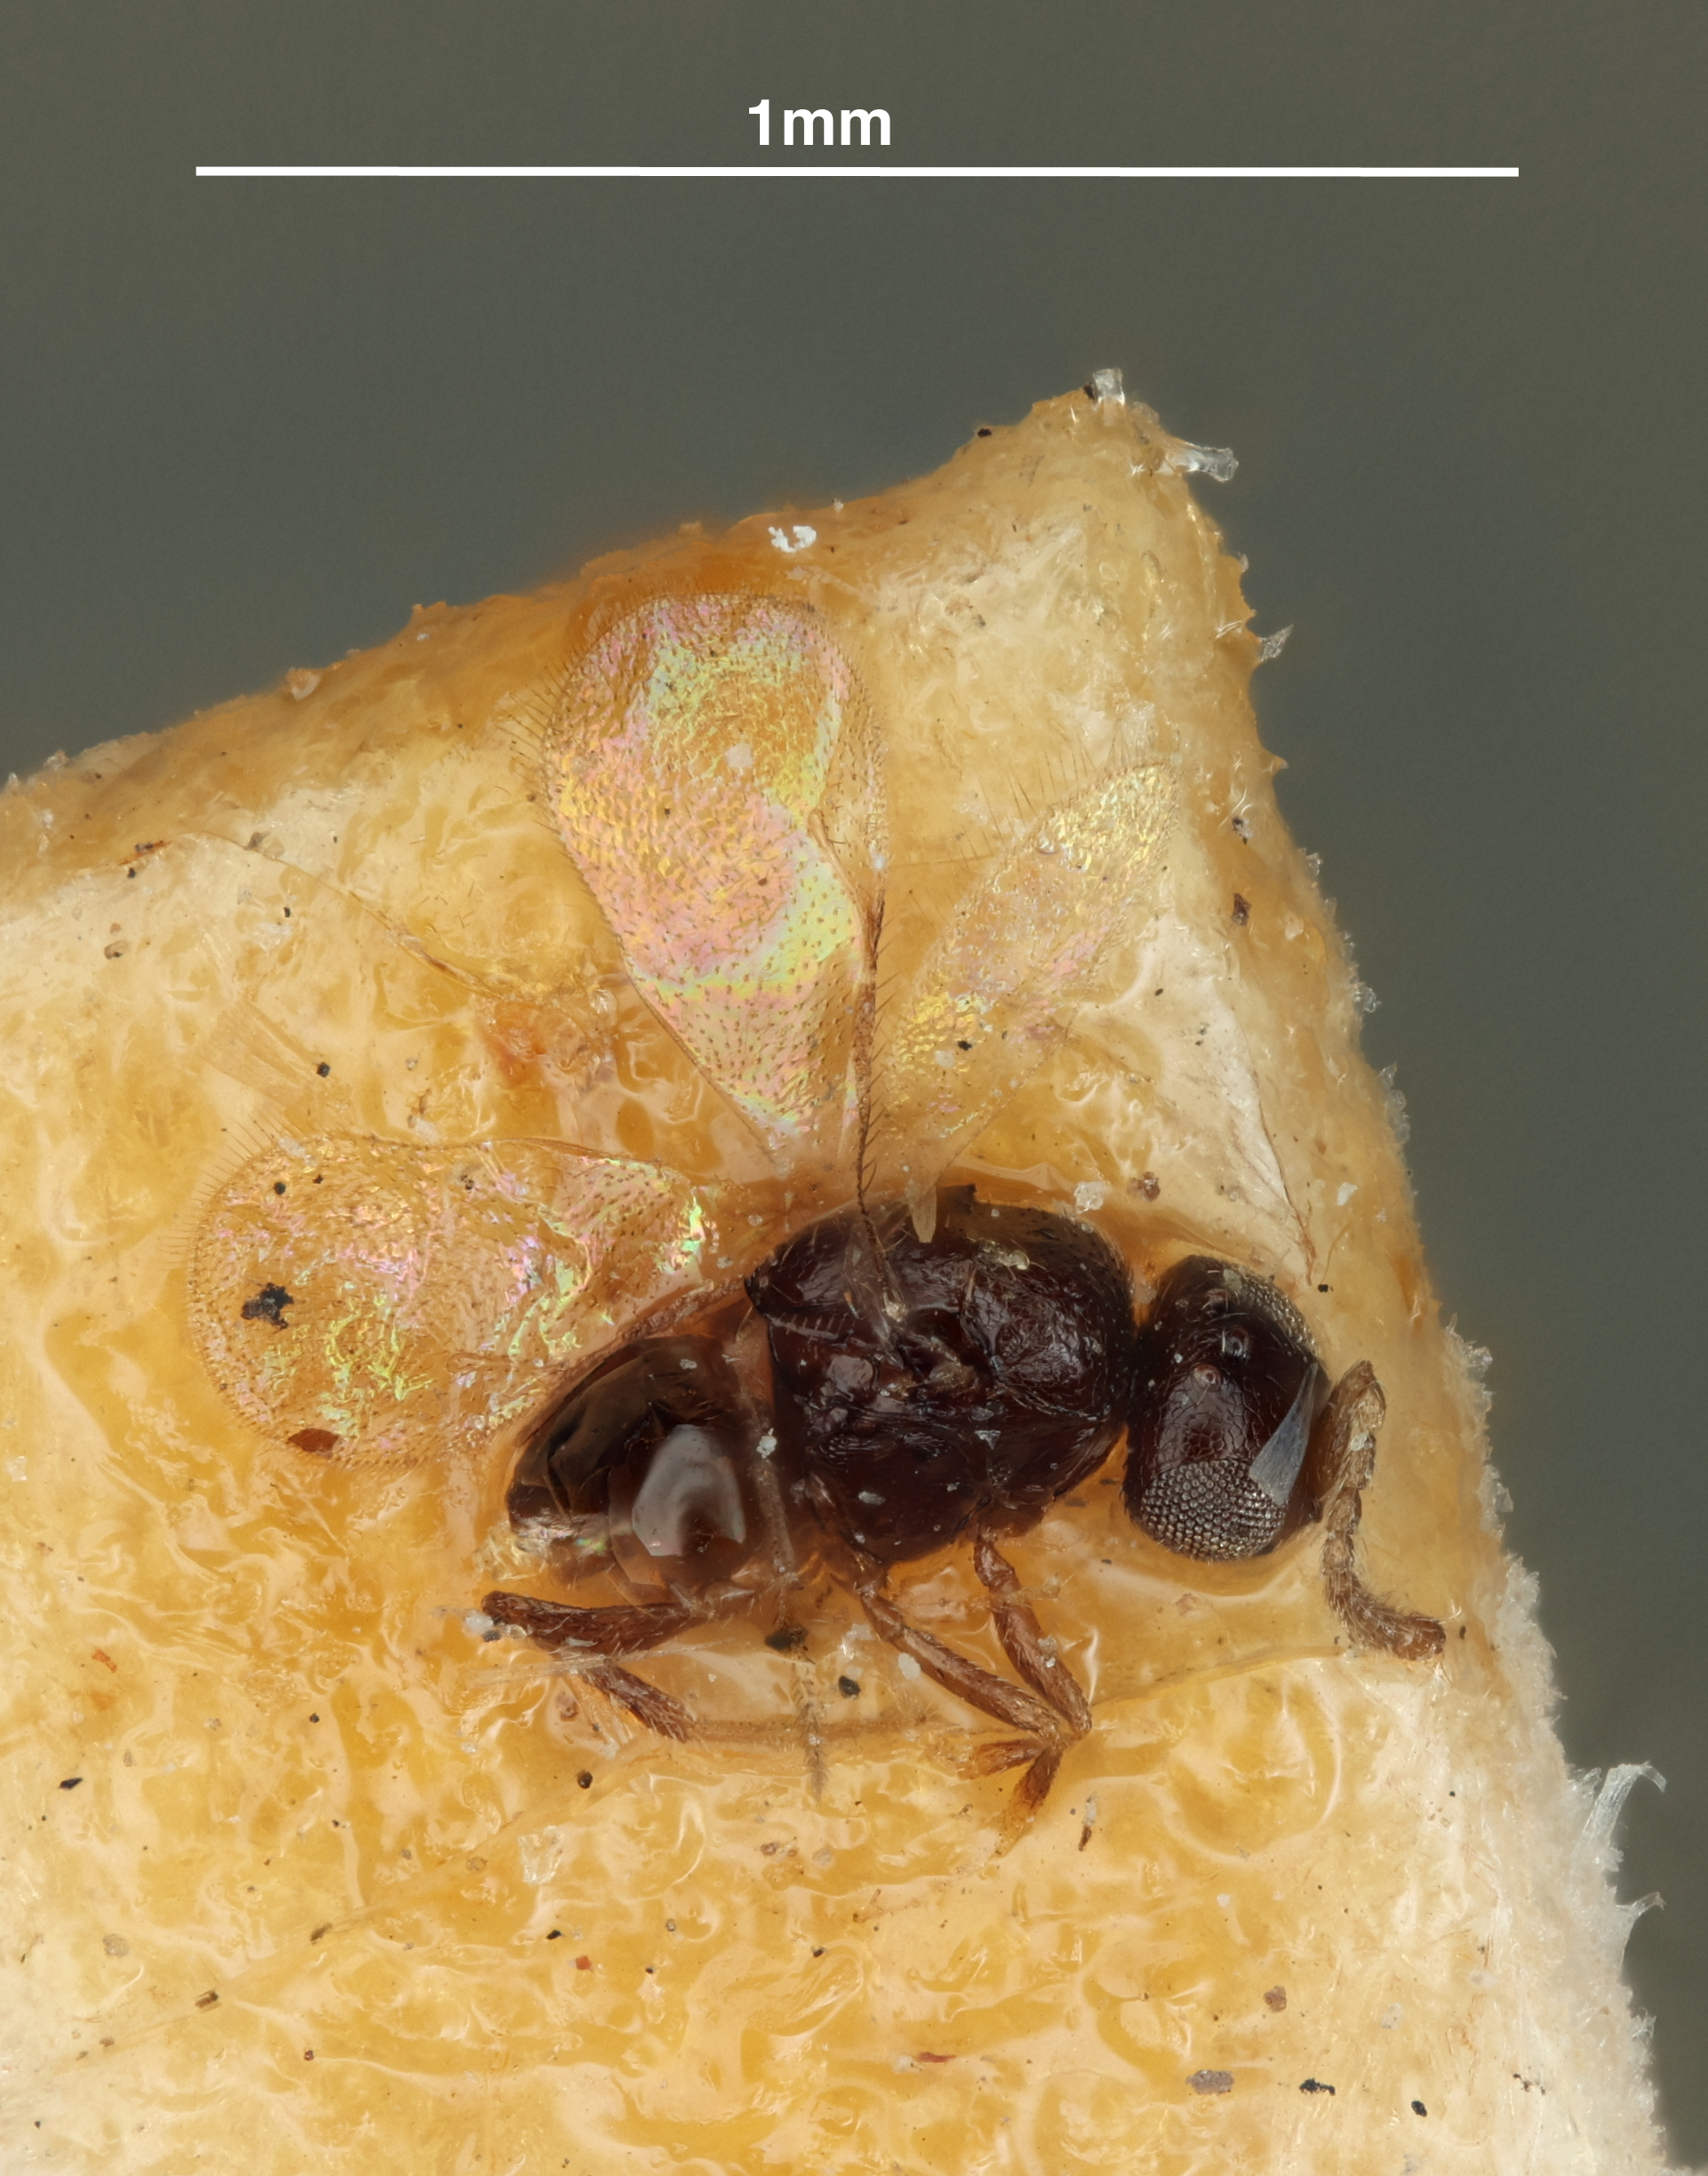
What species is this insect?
Aphanogmus floridanus
